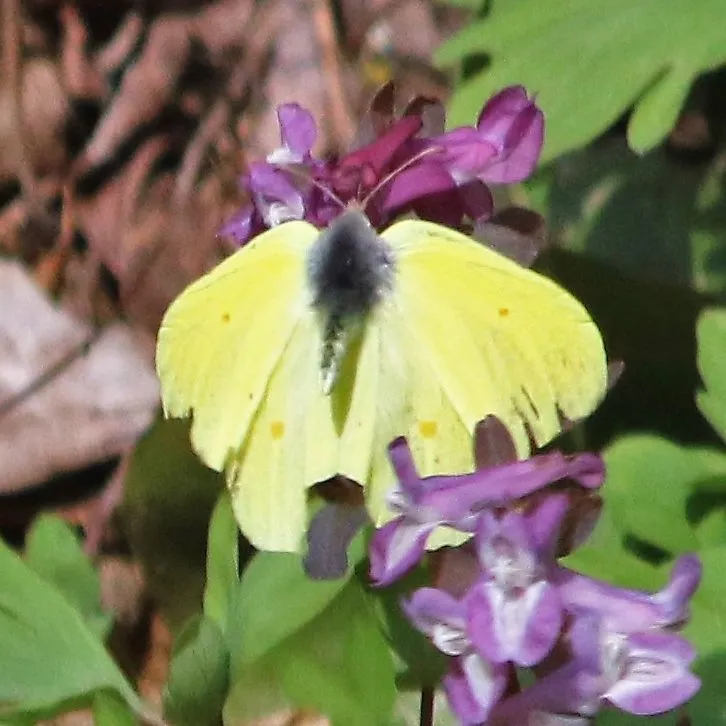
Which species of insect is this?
Gonepteryx rhamni
